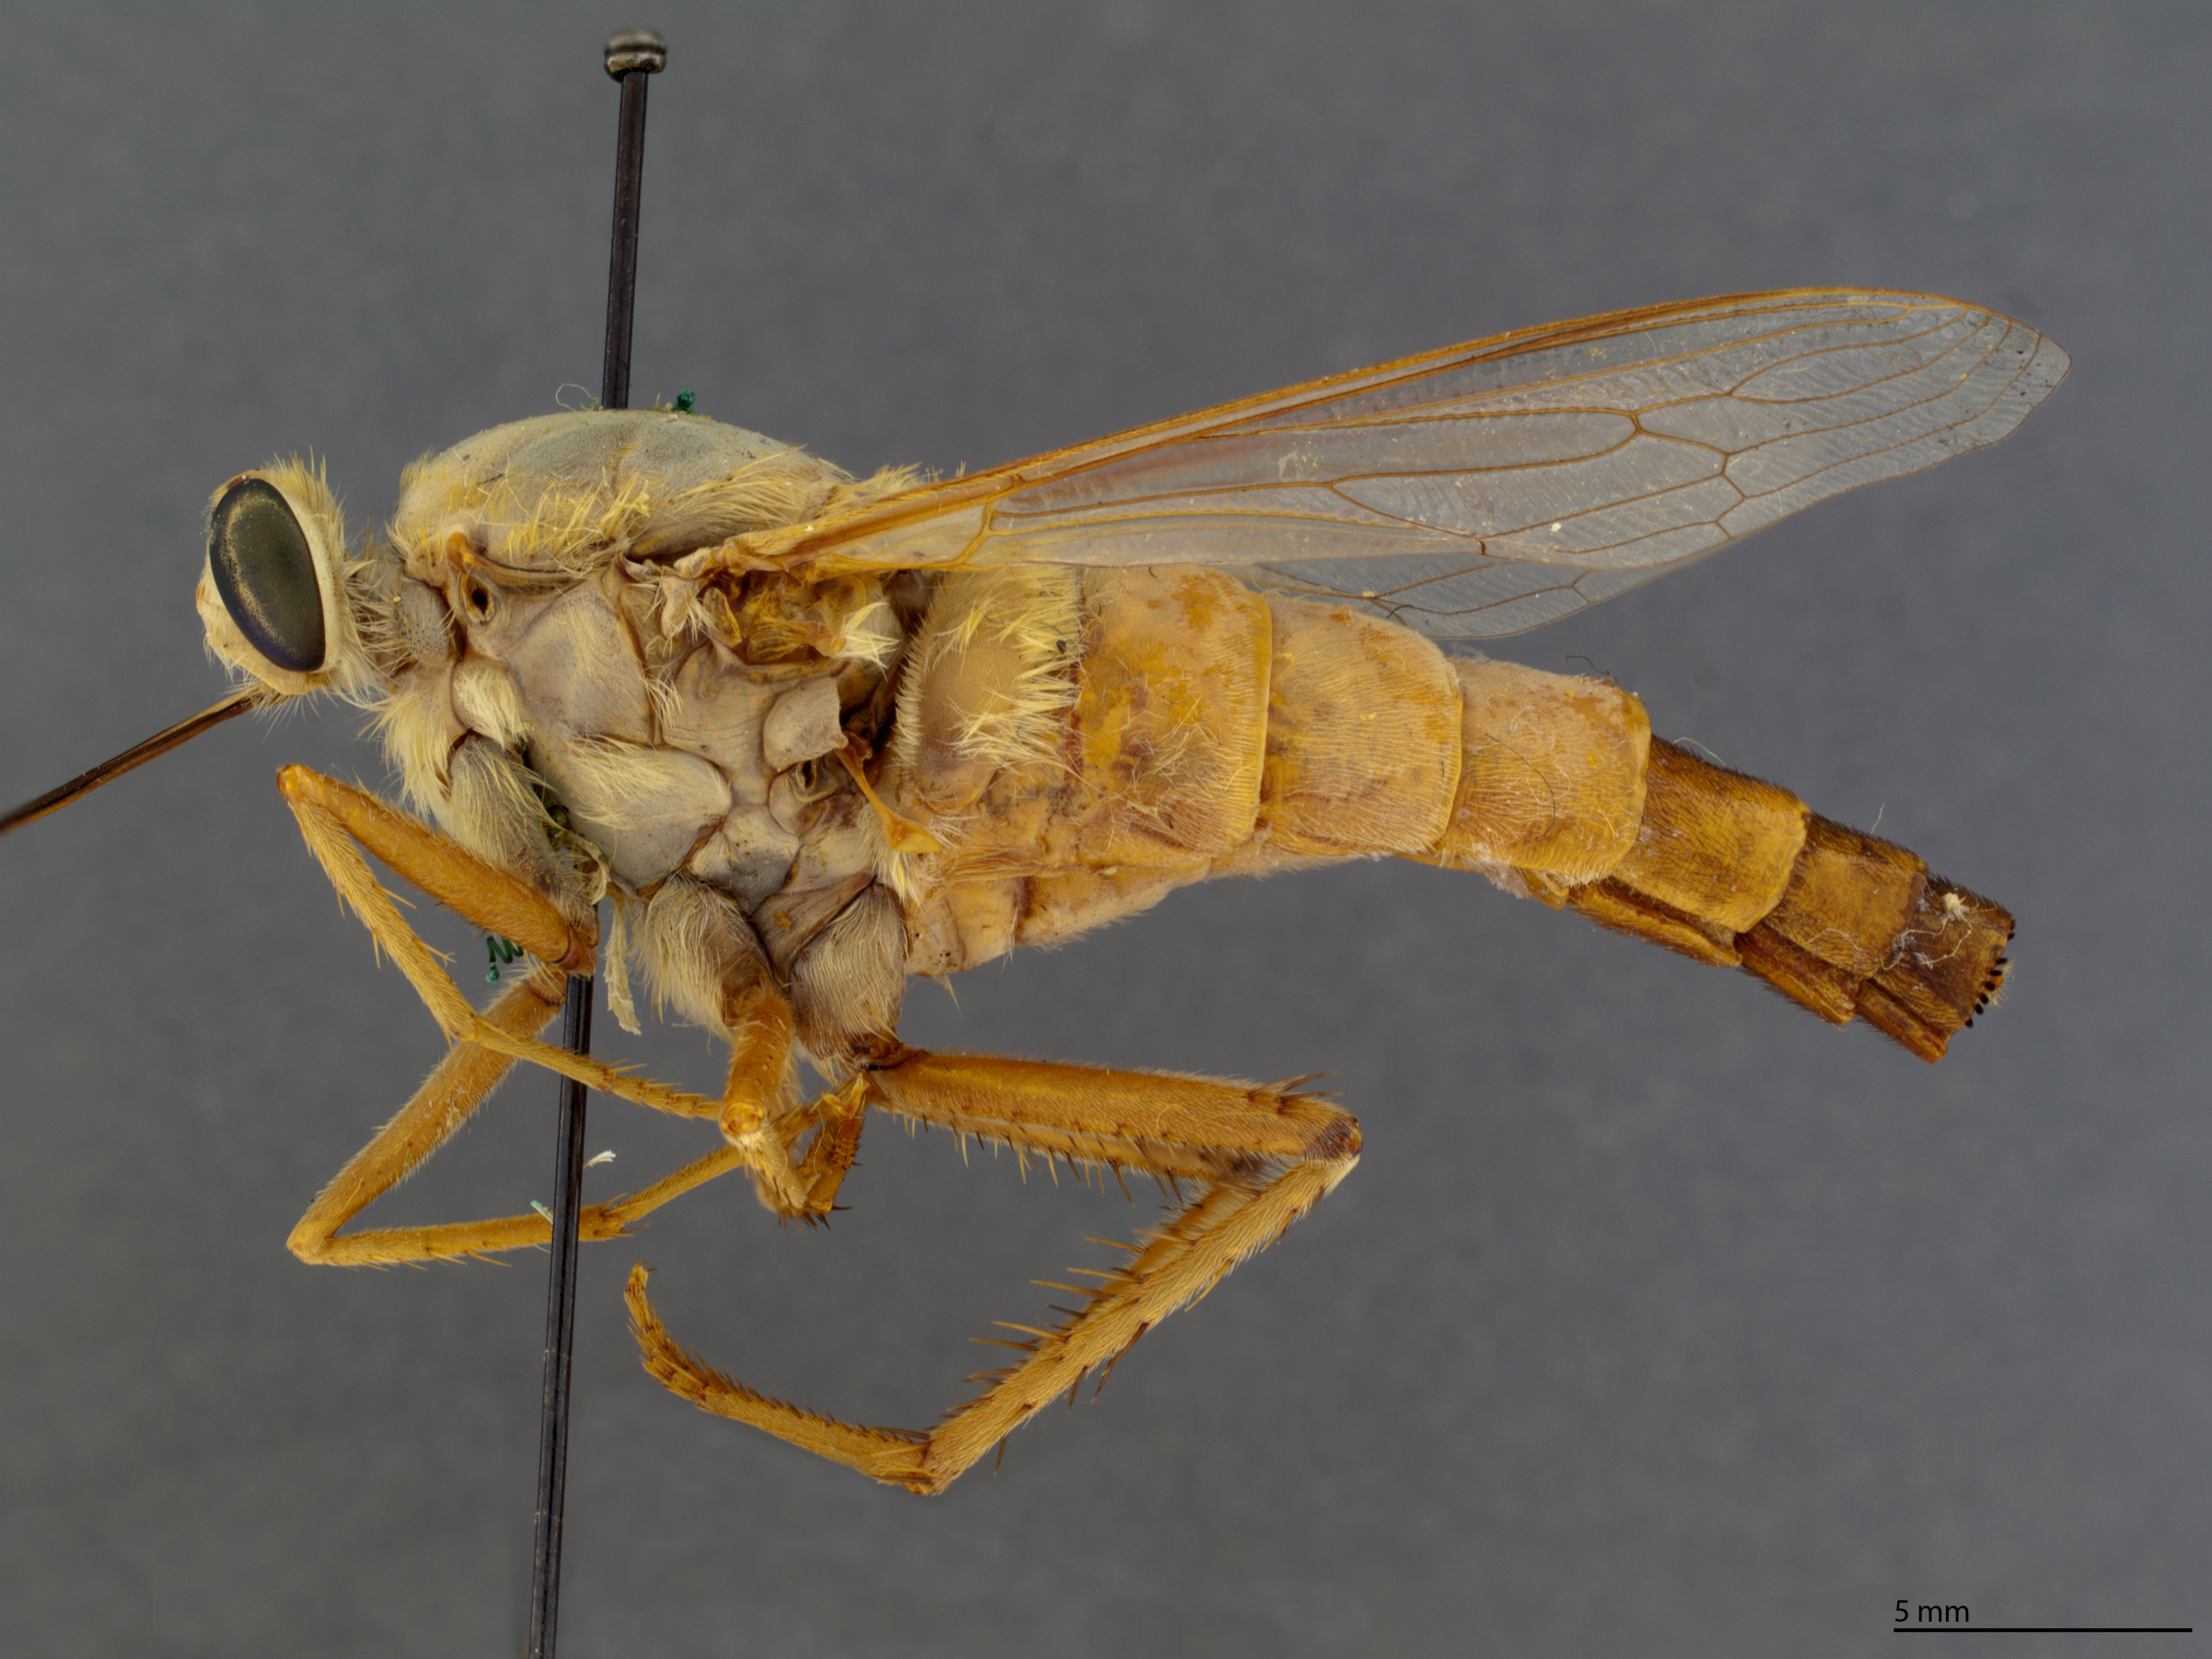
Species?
Apomidas trochilus
